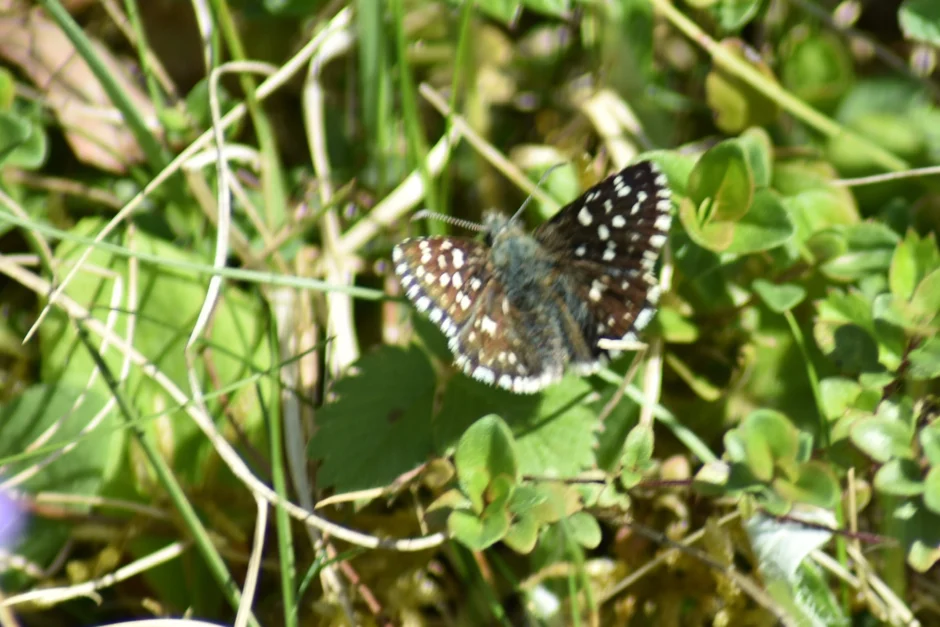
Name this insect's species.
Pyrgus malvae
